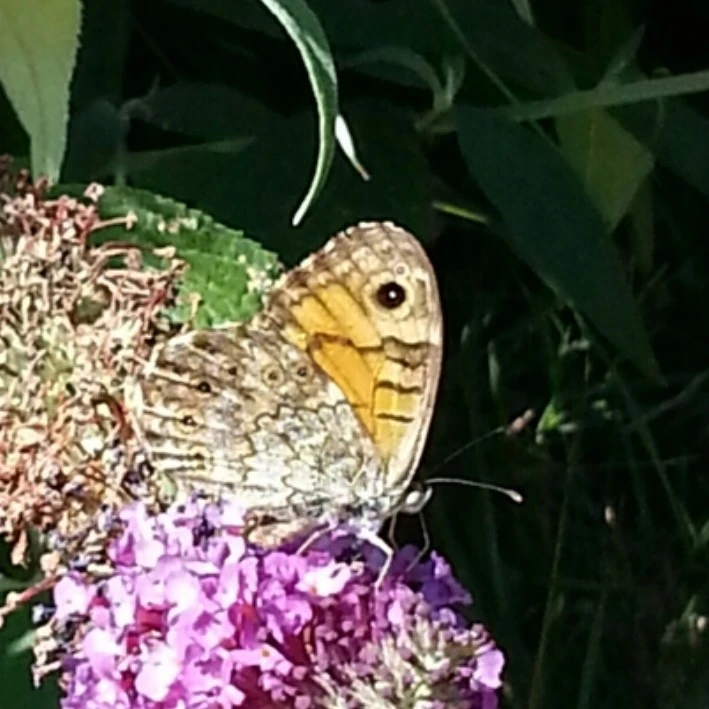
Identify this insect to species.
Lasiommata megera (also Pararge megera)
